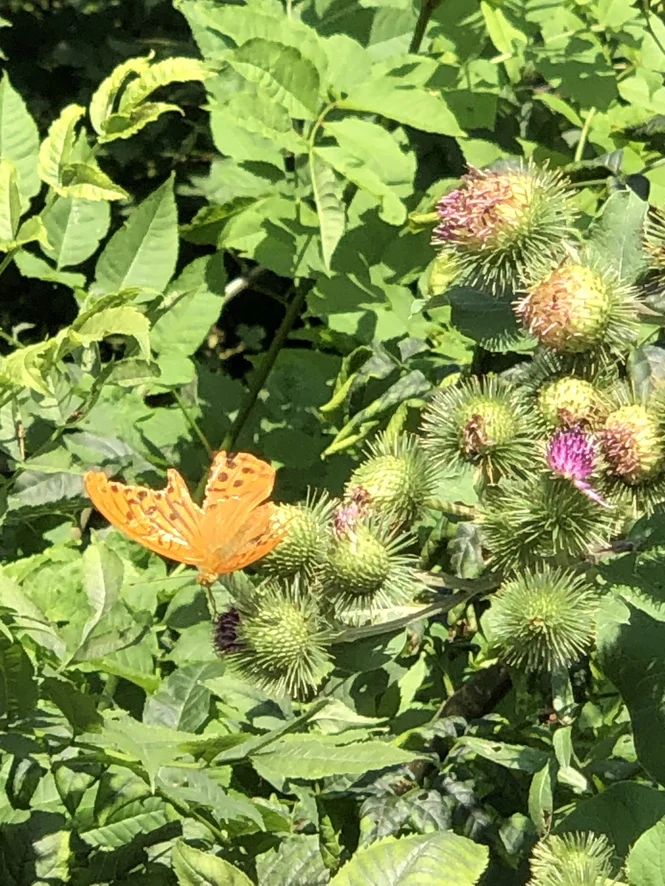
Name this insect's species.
Argynnis paphia
